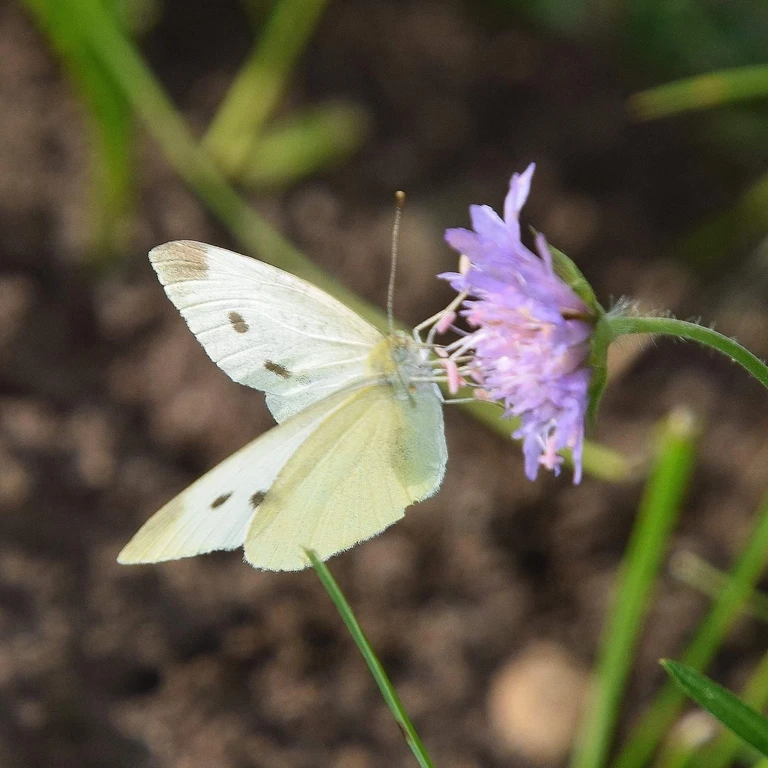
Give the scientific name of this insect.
Pieris rapae
